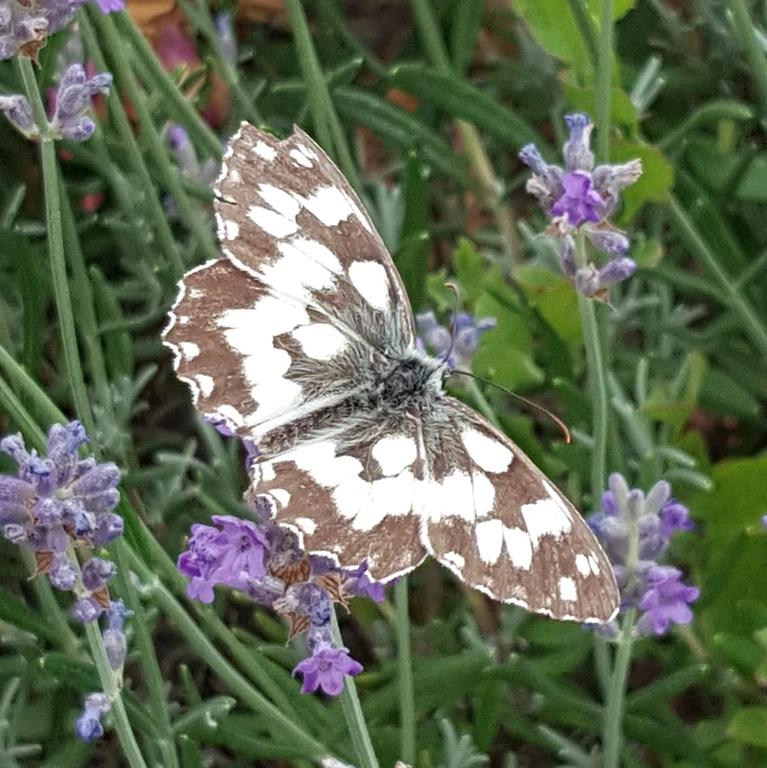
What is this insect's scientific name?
Melanargia galathea
